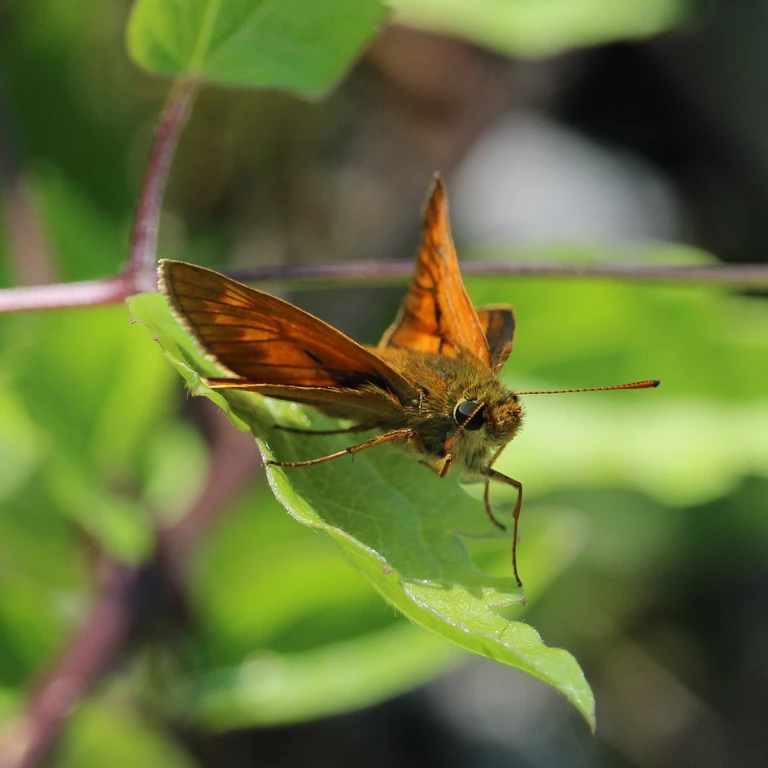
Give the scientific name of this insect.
Ochlodes sylvanus (also Ochlodes venata)
